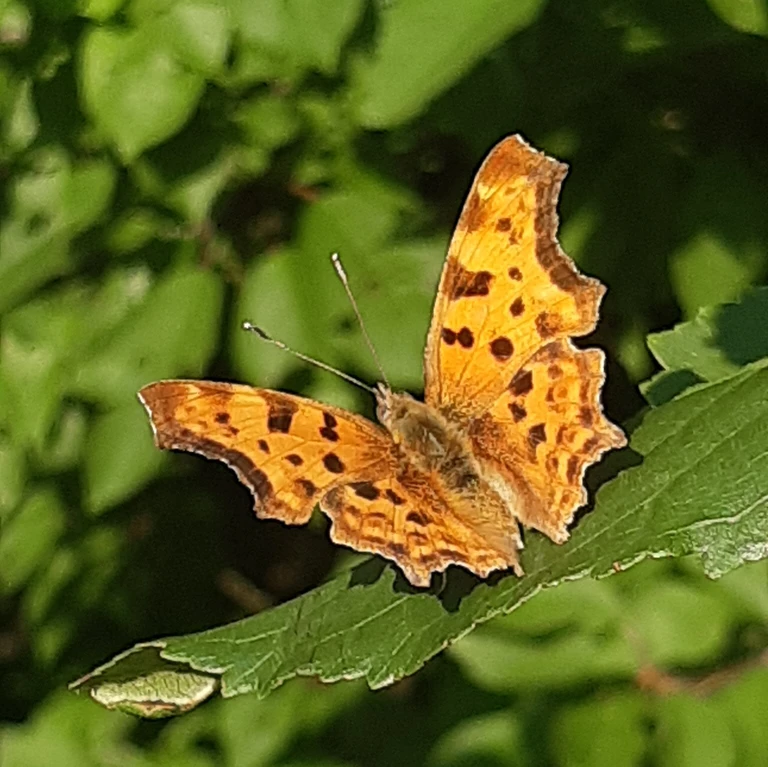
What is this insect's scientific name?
Polygonia c-album
